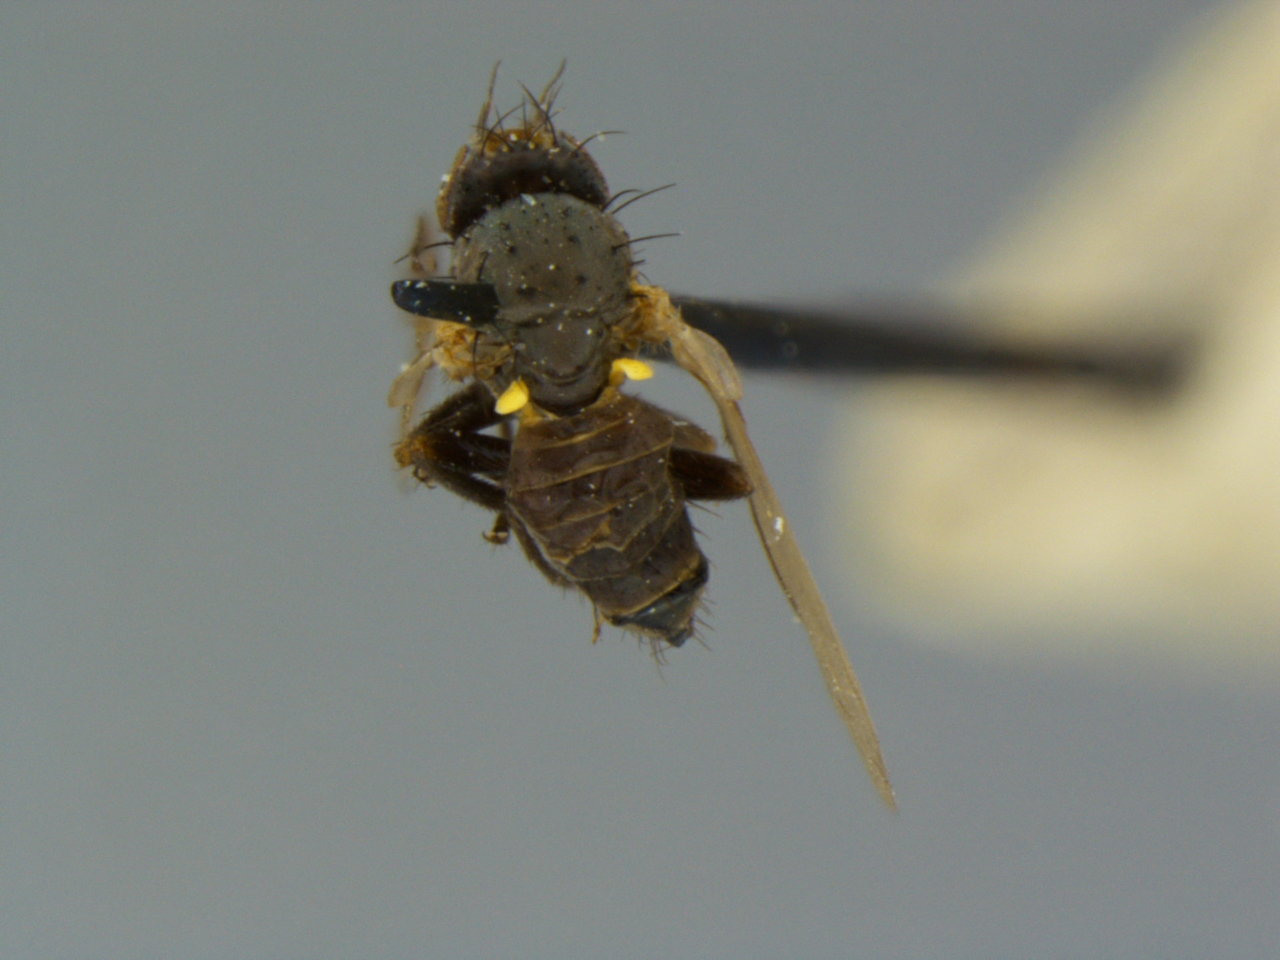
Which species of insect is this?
Phytomyza marginalis
